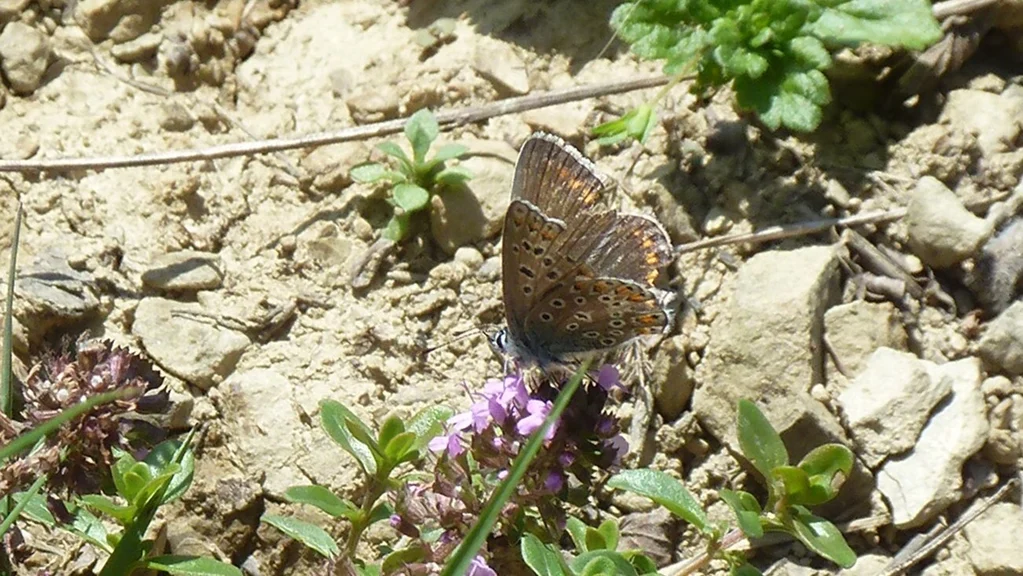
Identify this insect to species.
Polyommatus icarus
